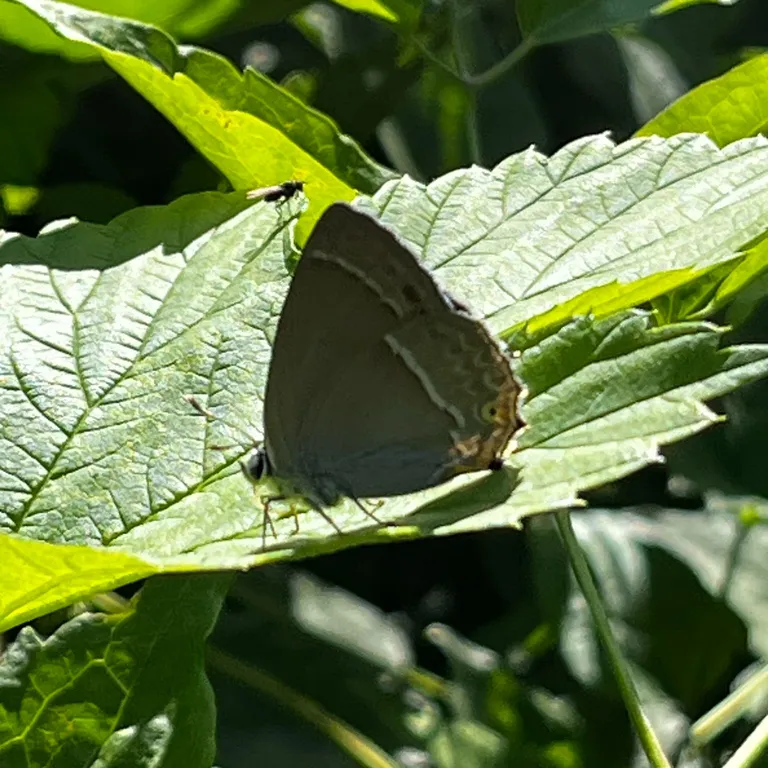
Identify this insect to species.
Favonius quercus (also Quercusia quercus)
